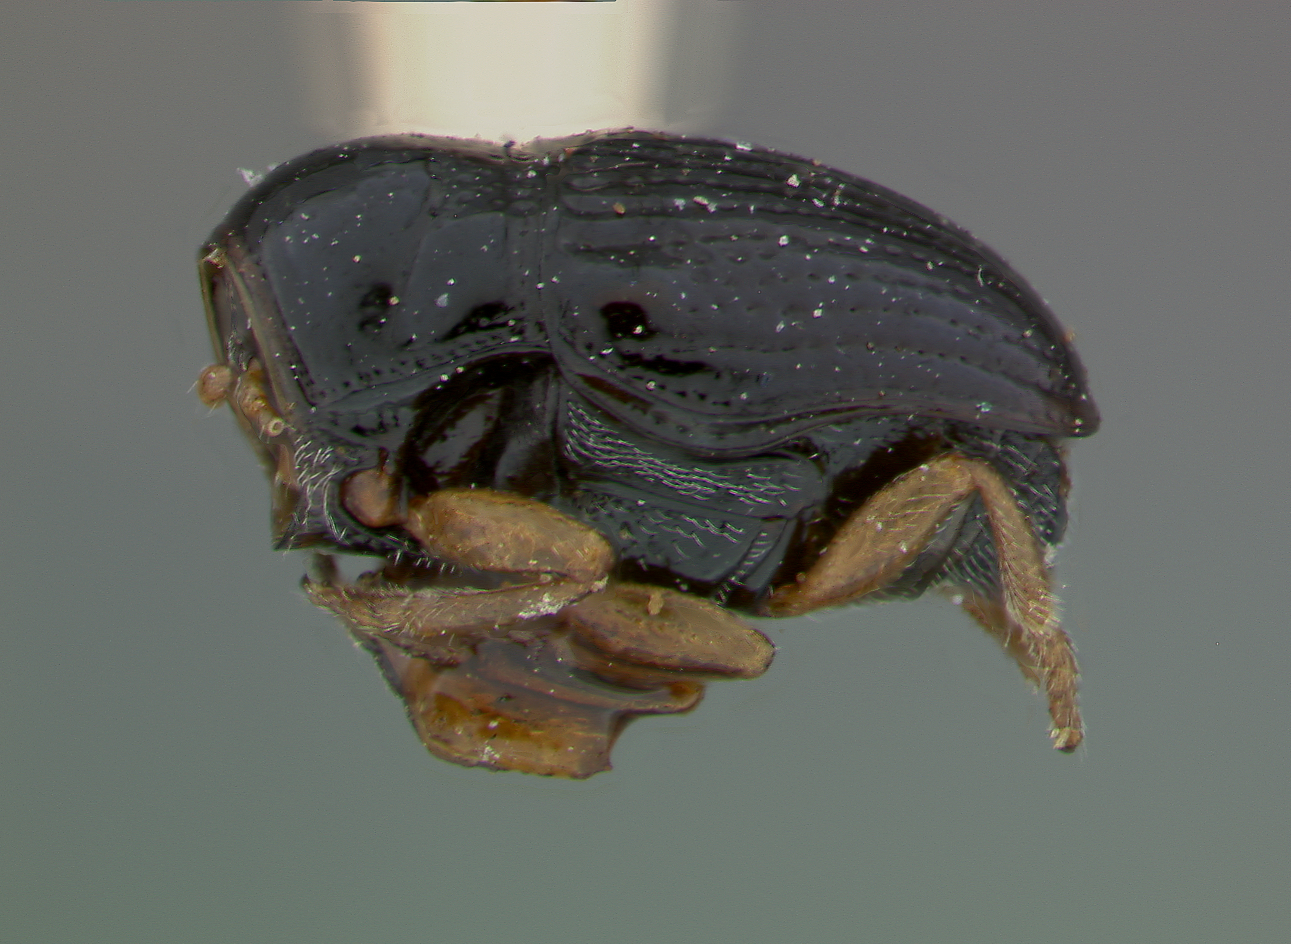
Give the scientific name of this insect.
Coenobius niger
